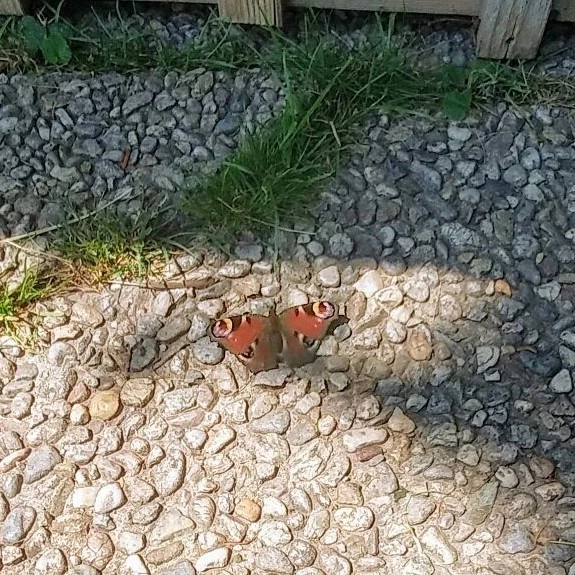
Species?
Aglais io
